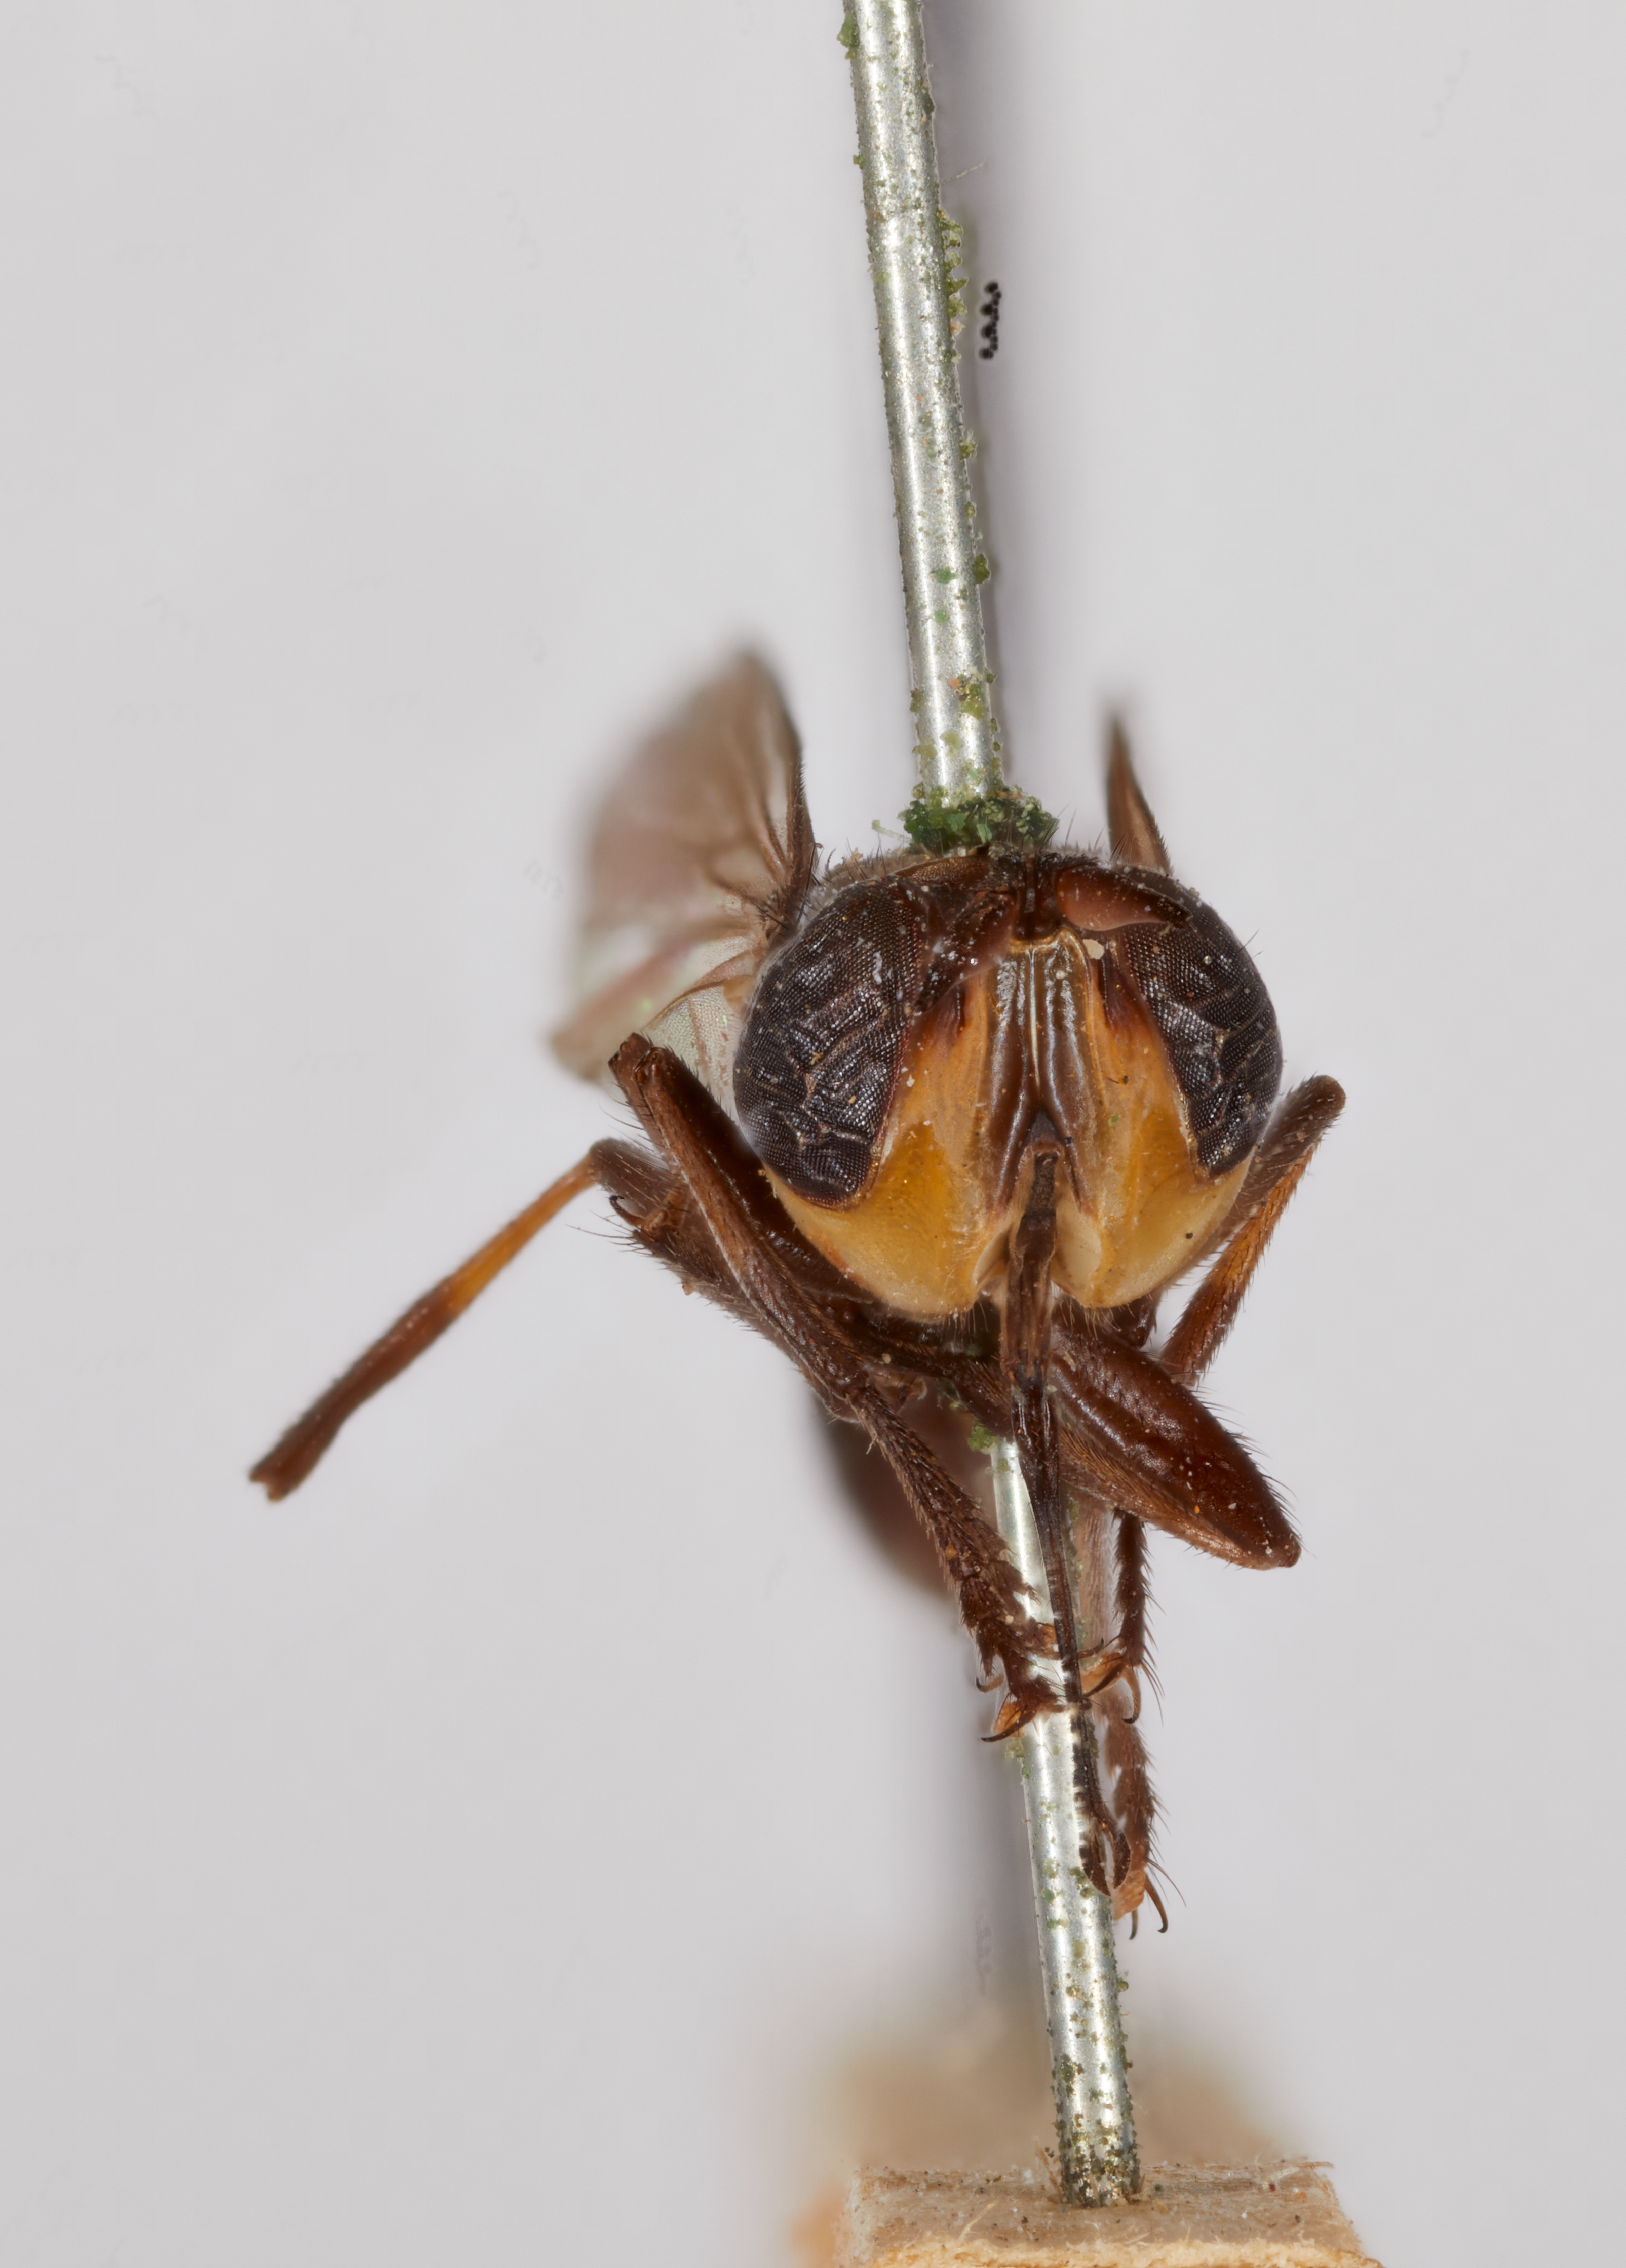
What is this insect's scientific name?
Microconops ater
